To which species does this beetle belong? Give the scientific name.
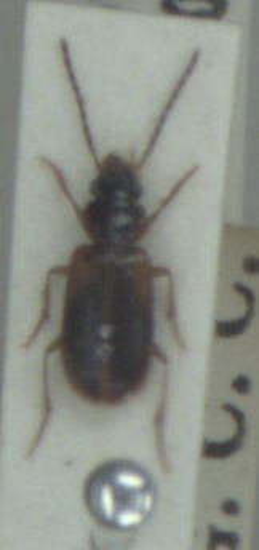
Anthracus consputus
